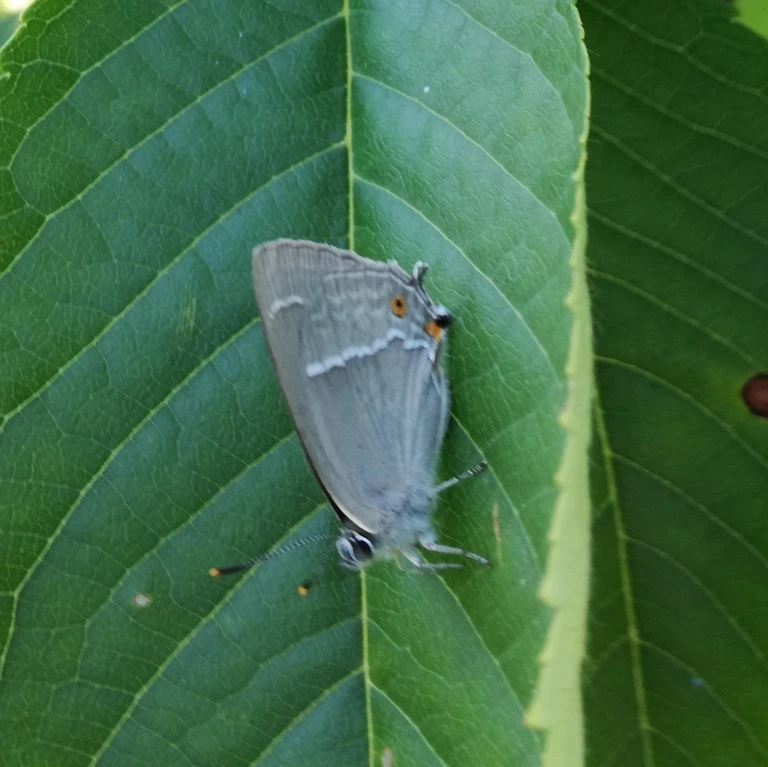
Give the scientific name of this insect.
Favonius quercus (also Quercusia quercus)
